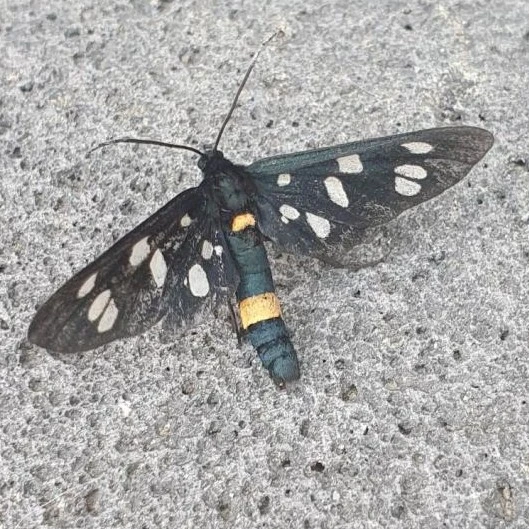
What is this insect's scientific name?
Amata phegea
